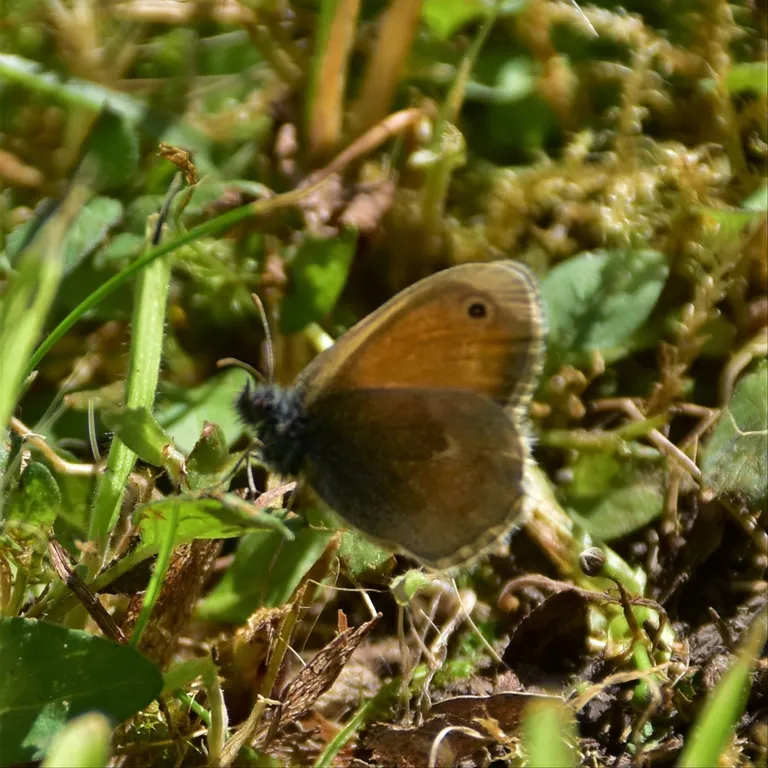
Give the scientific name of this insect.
Coenonympha pamphilus
